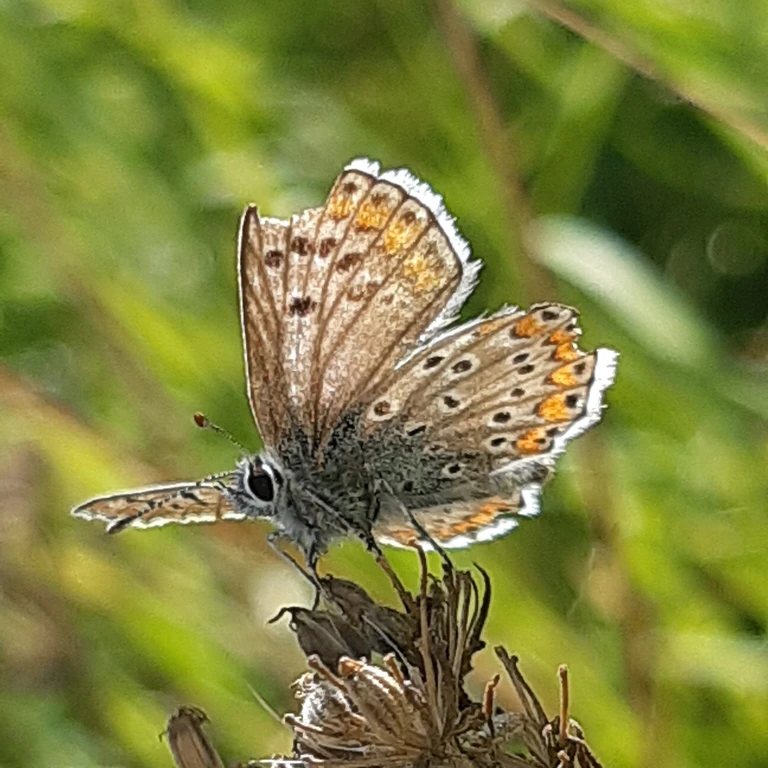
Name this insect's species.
Aricia agestis/artaxerxes
